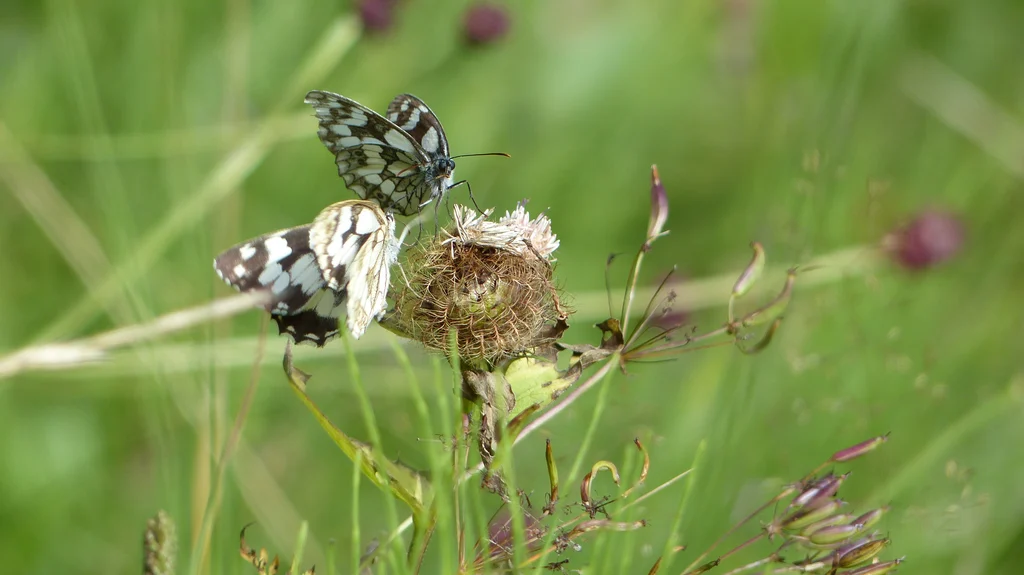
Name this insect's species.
Melanargia galathea
